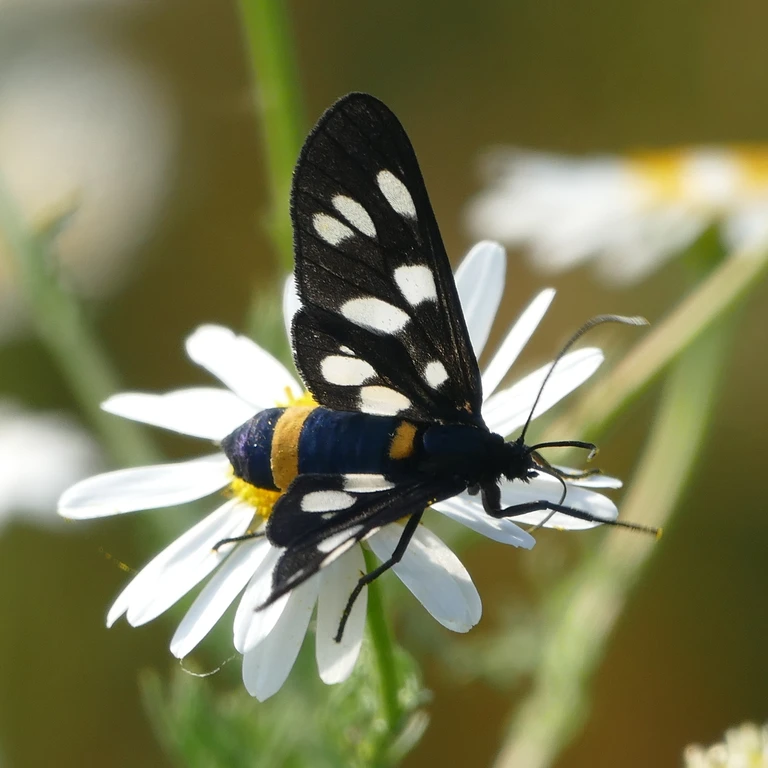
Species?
Amata phegea
